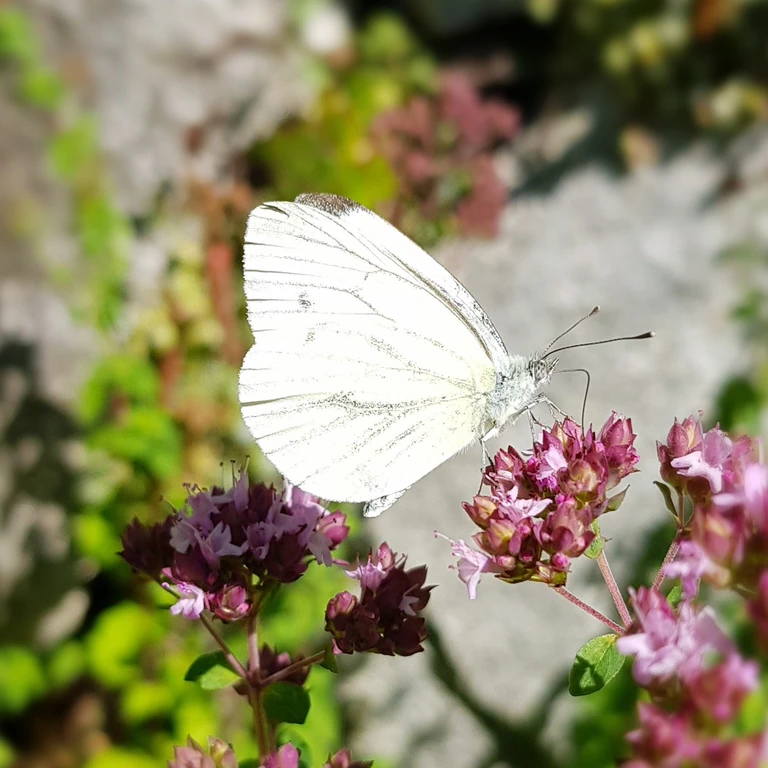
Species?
Pieris napi
